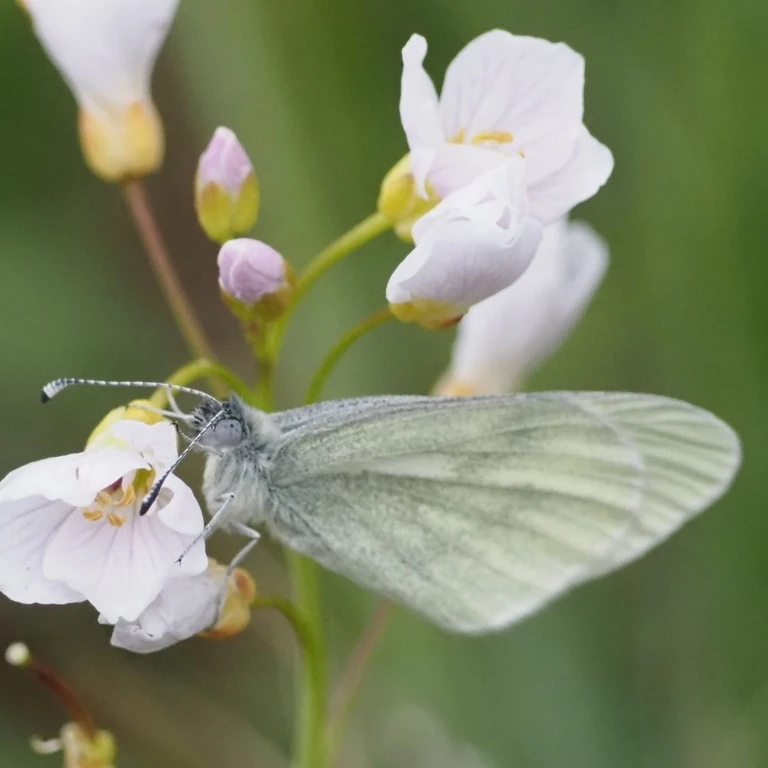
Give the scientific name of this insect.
Leptidea sinapis/juvernica
